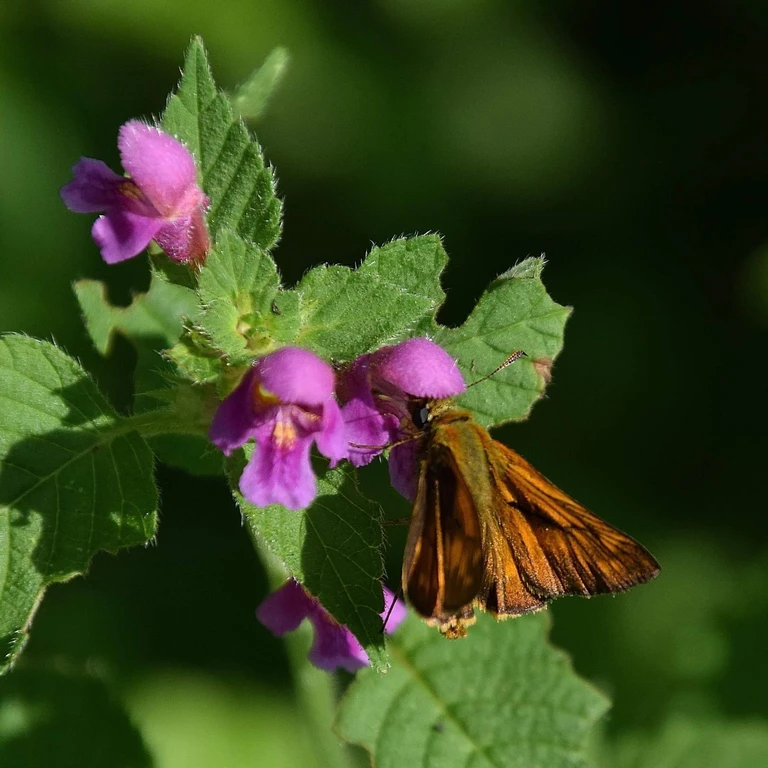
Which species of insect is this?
Ochlodes sylvanus (also Ochlodes venata)
